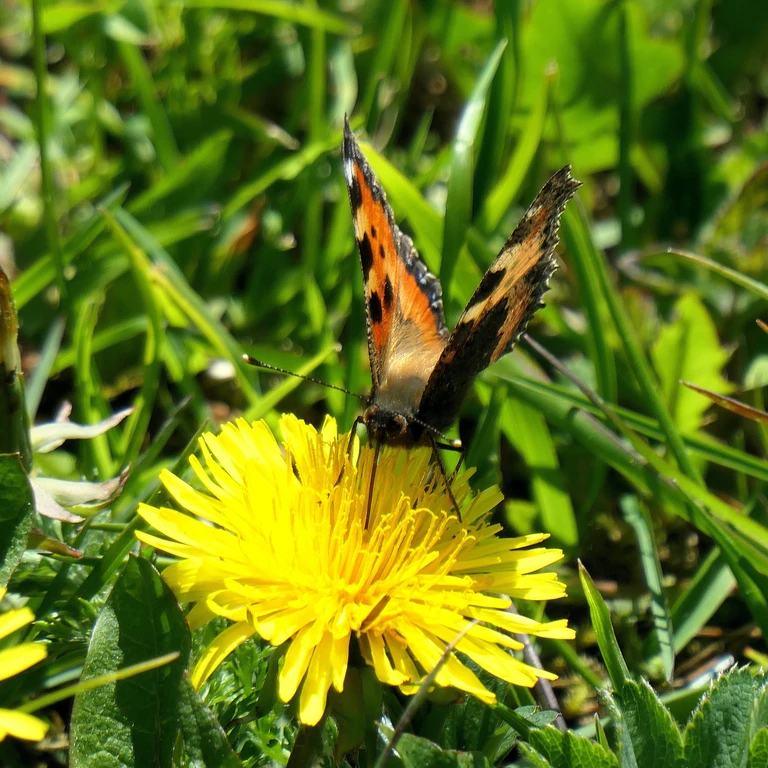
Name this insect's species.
Aglais urticae
